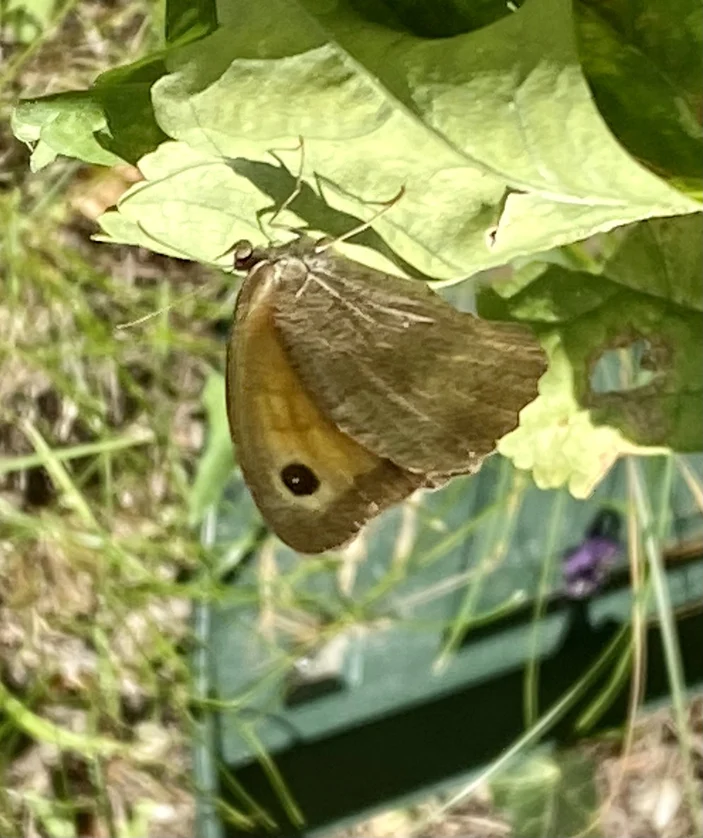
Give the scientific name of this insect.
Maniola jurtina
